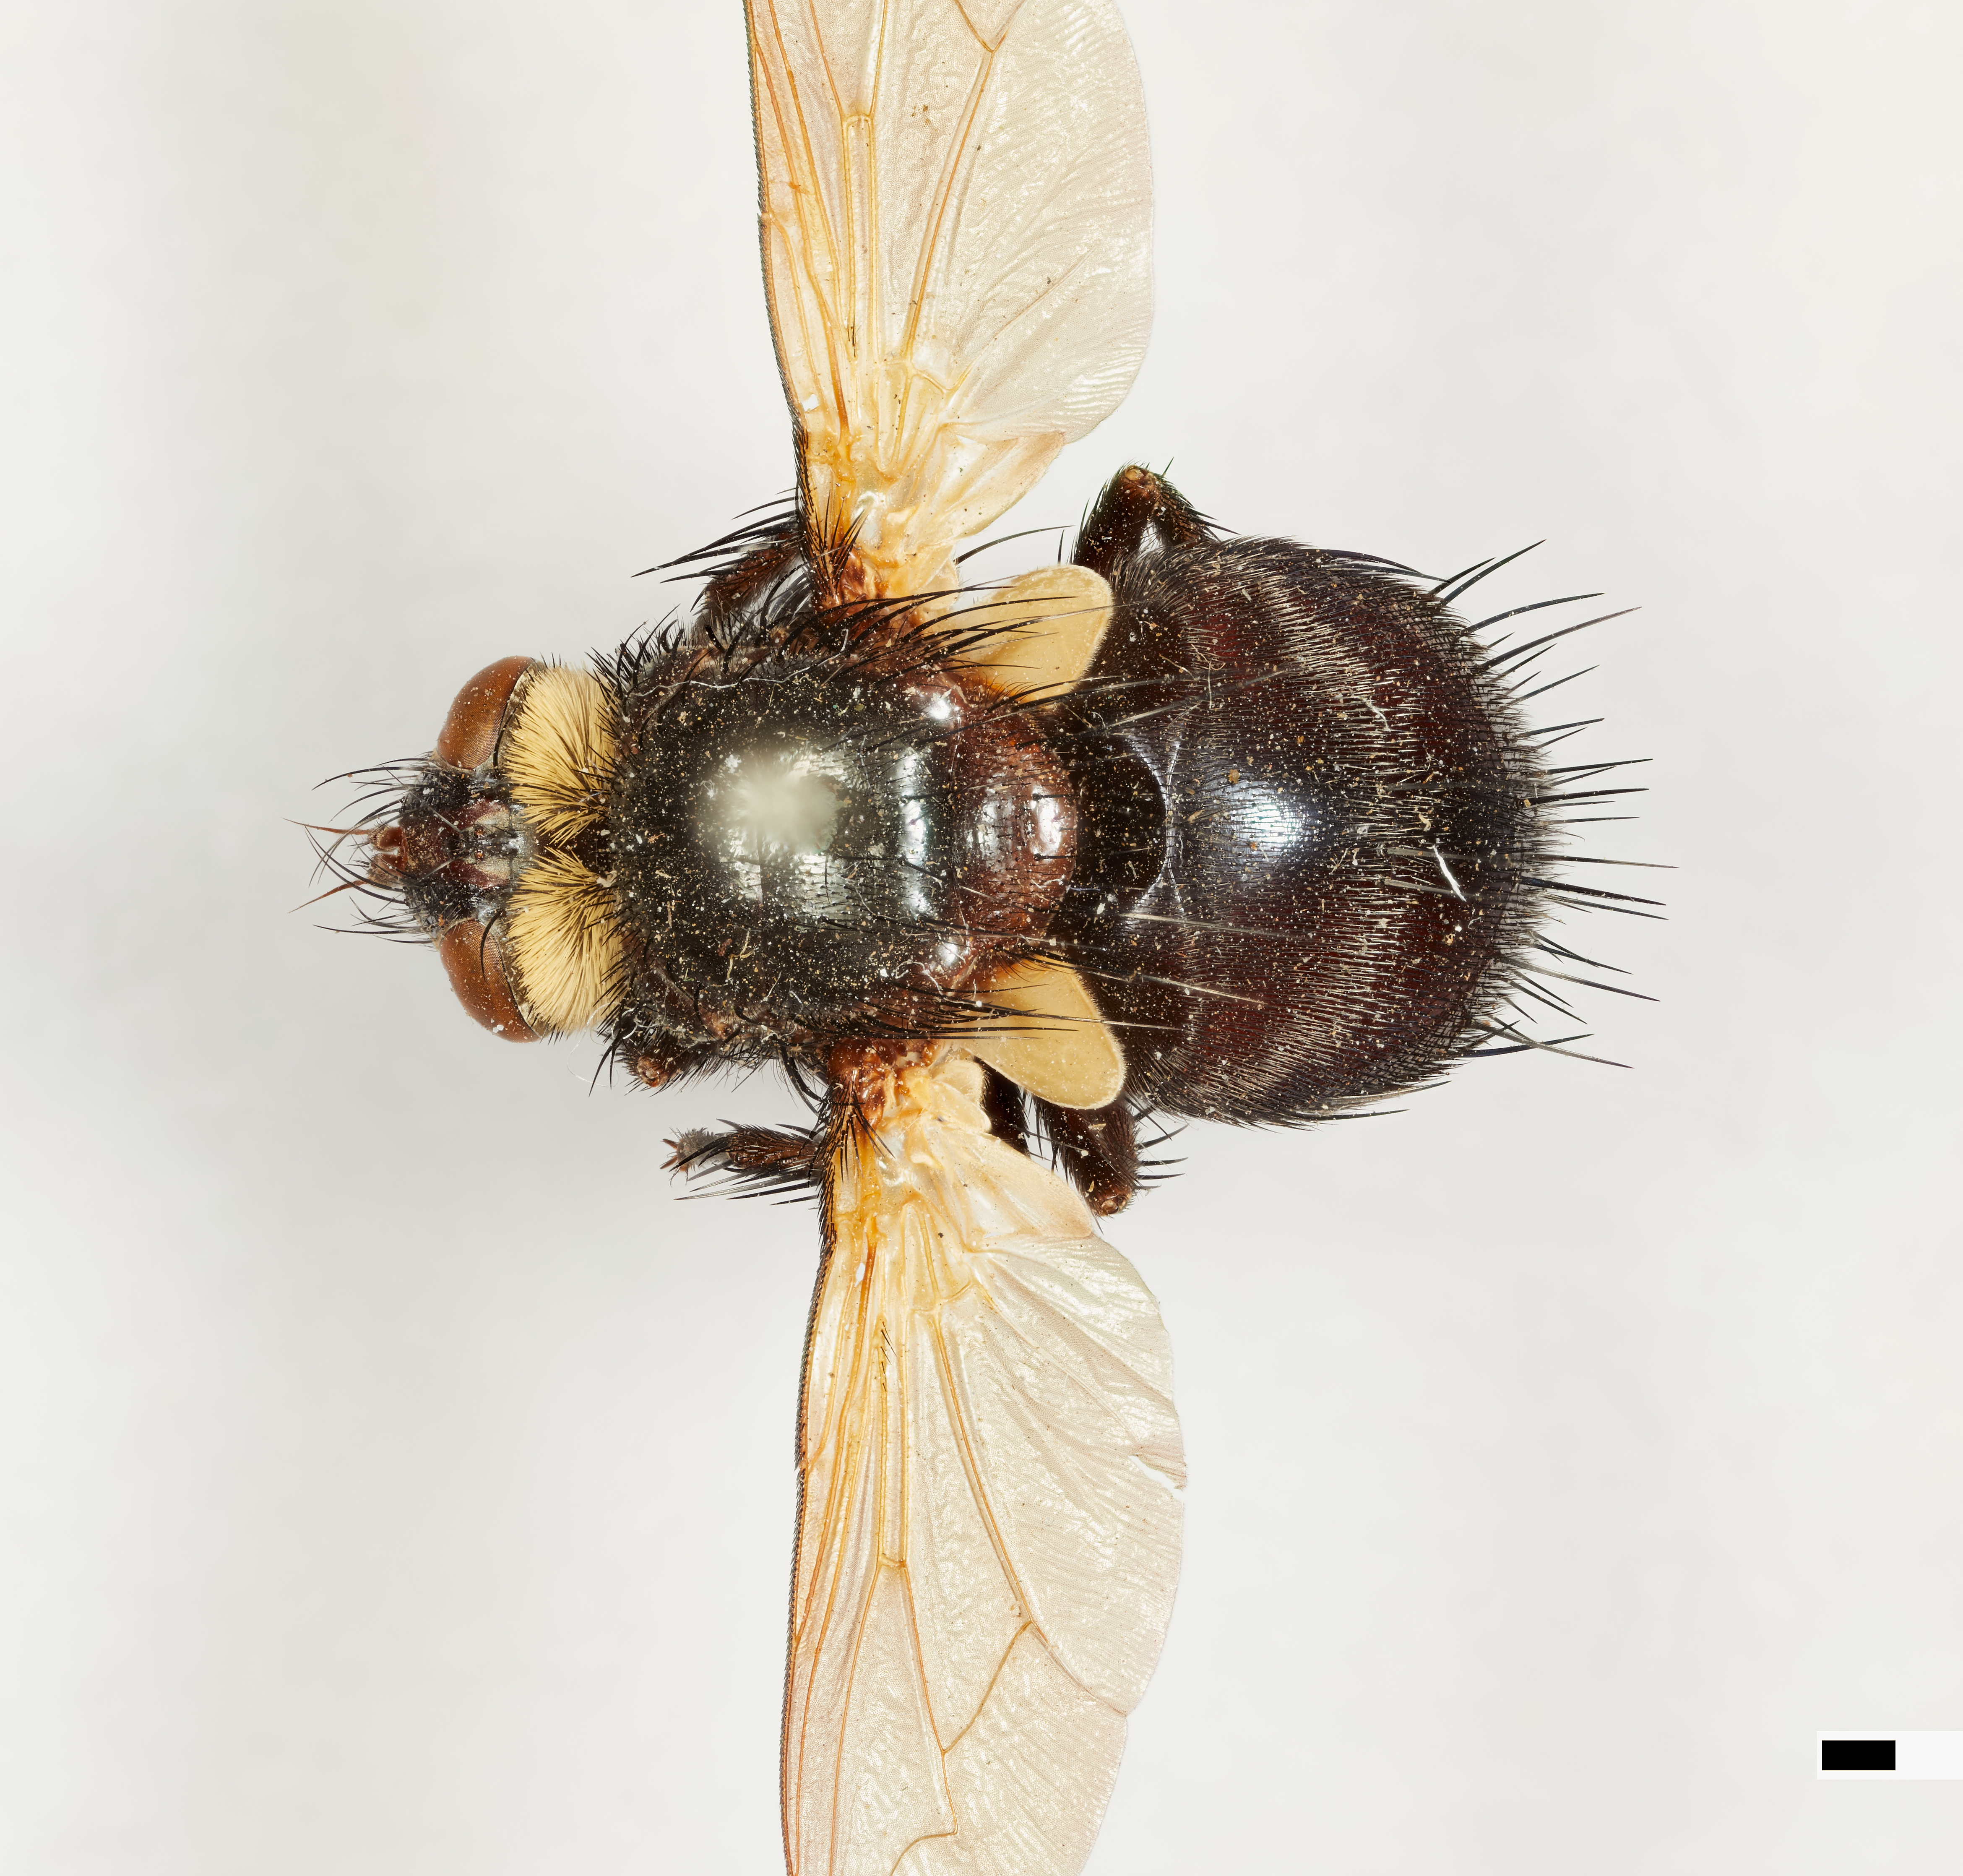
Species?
Echinomyodes piceifrons
